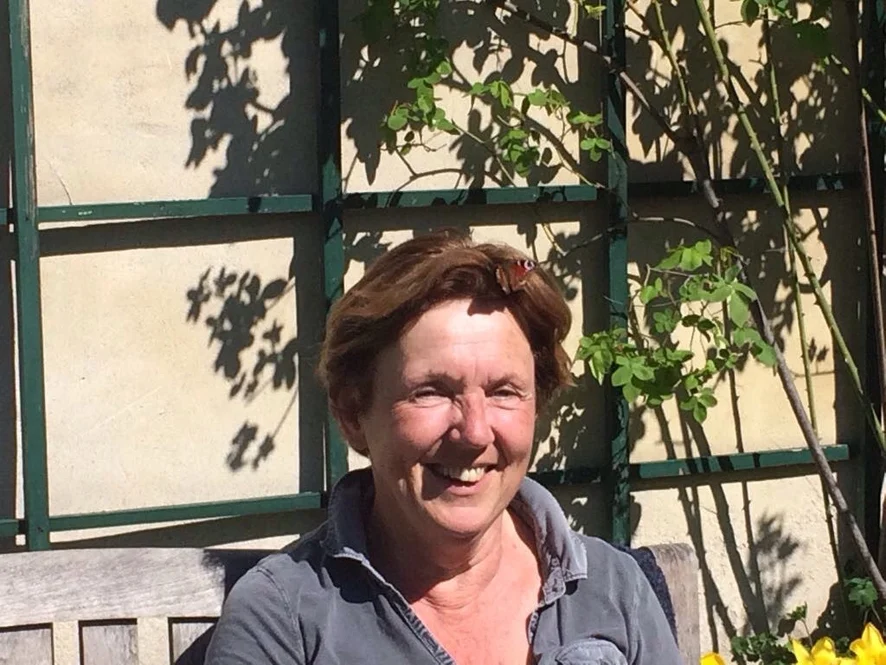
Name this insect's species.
Aglais io
